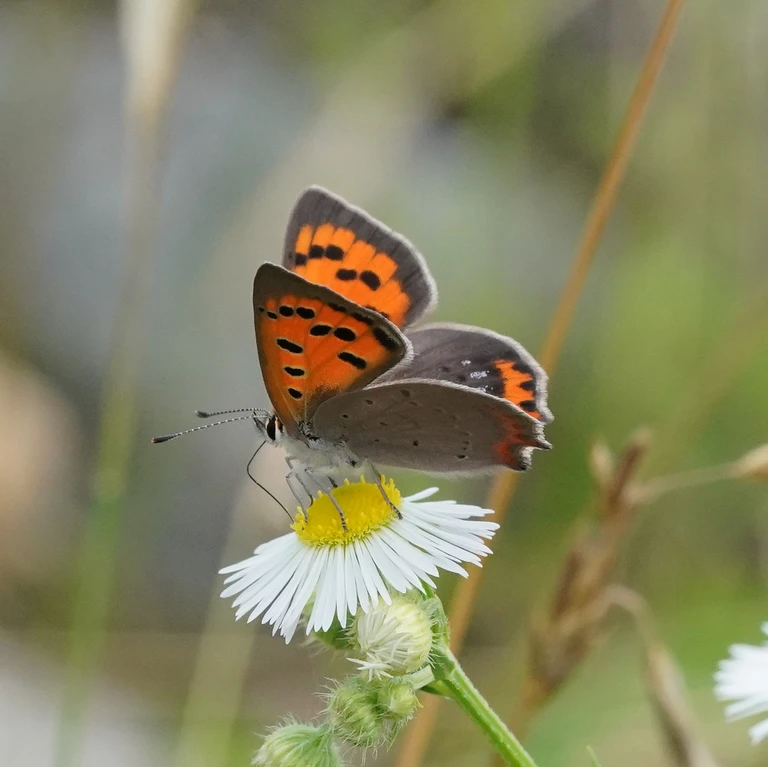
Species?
Lycaena phlaeas
